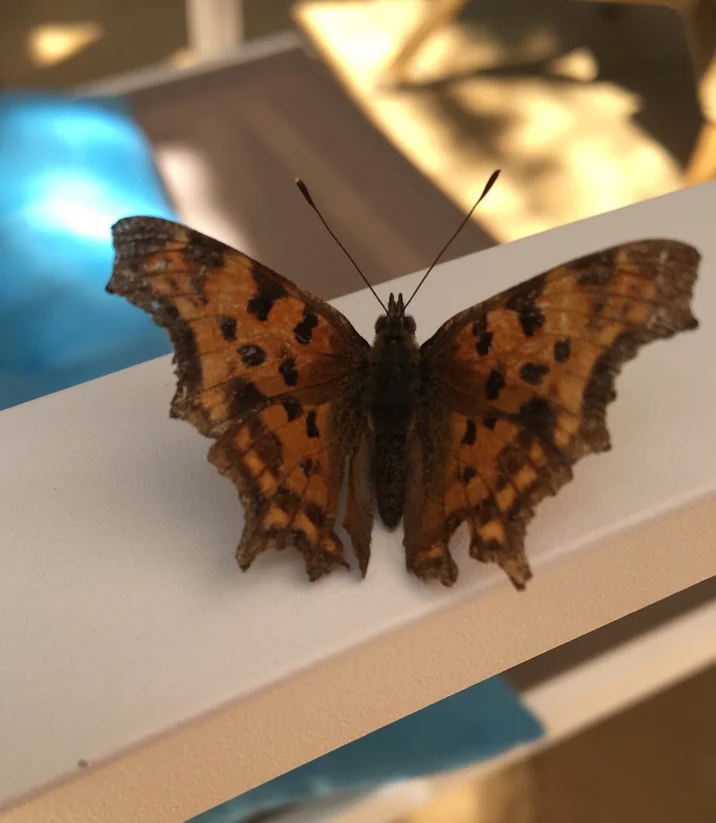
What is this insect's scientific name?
Polygonia c-album
